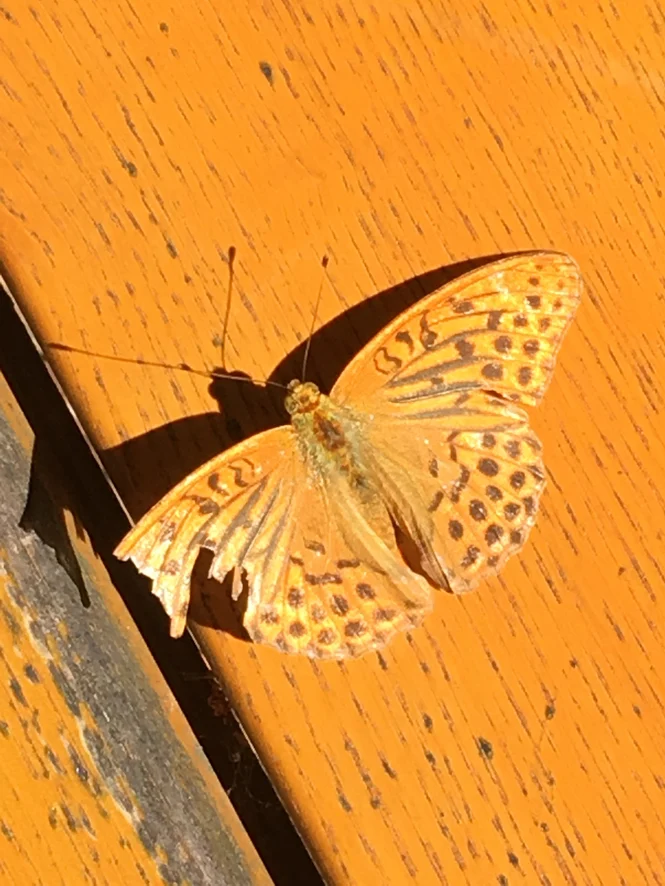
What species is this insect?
Argynnis paphia
